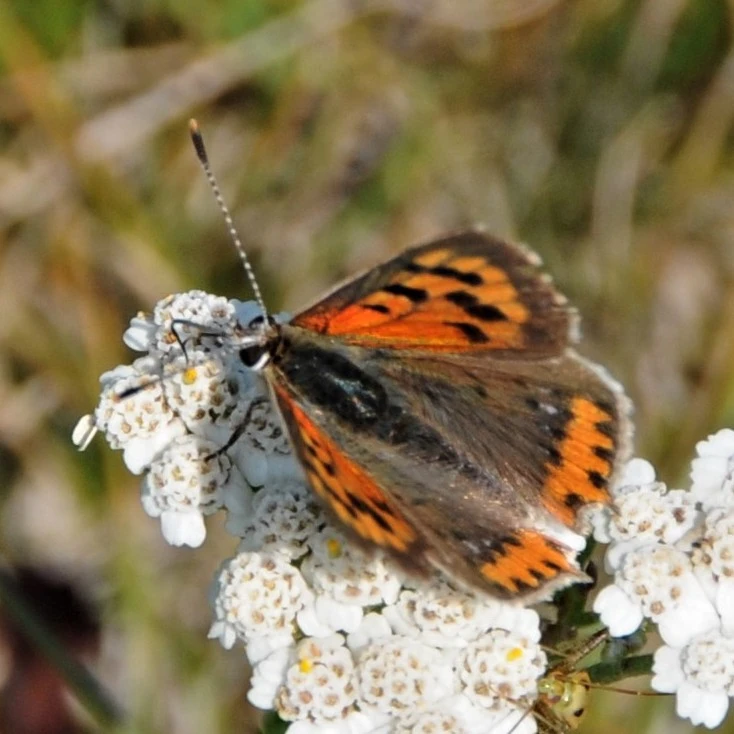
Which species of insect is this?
Lycaena phlaeas
